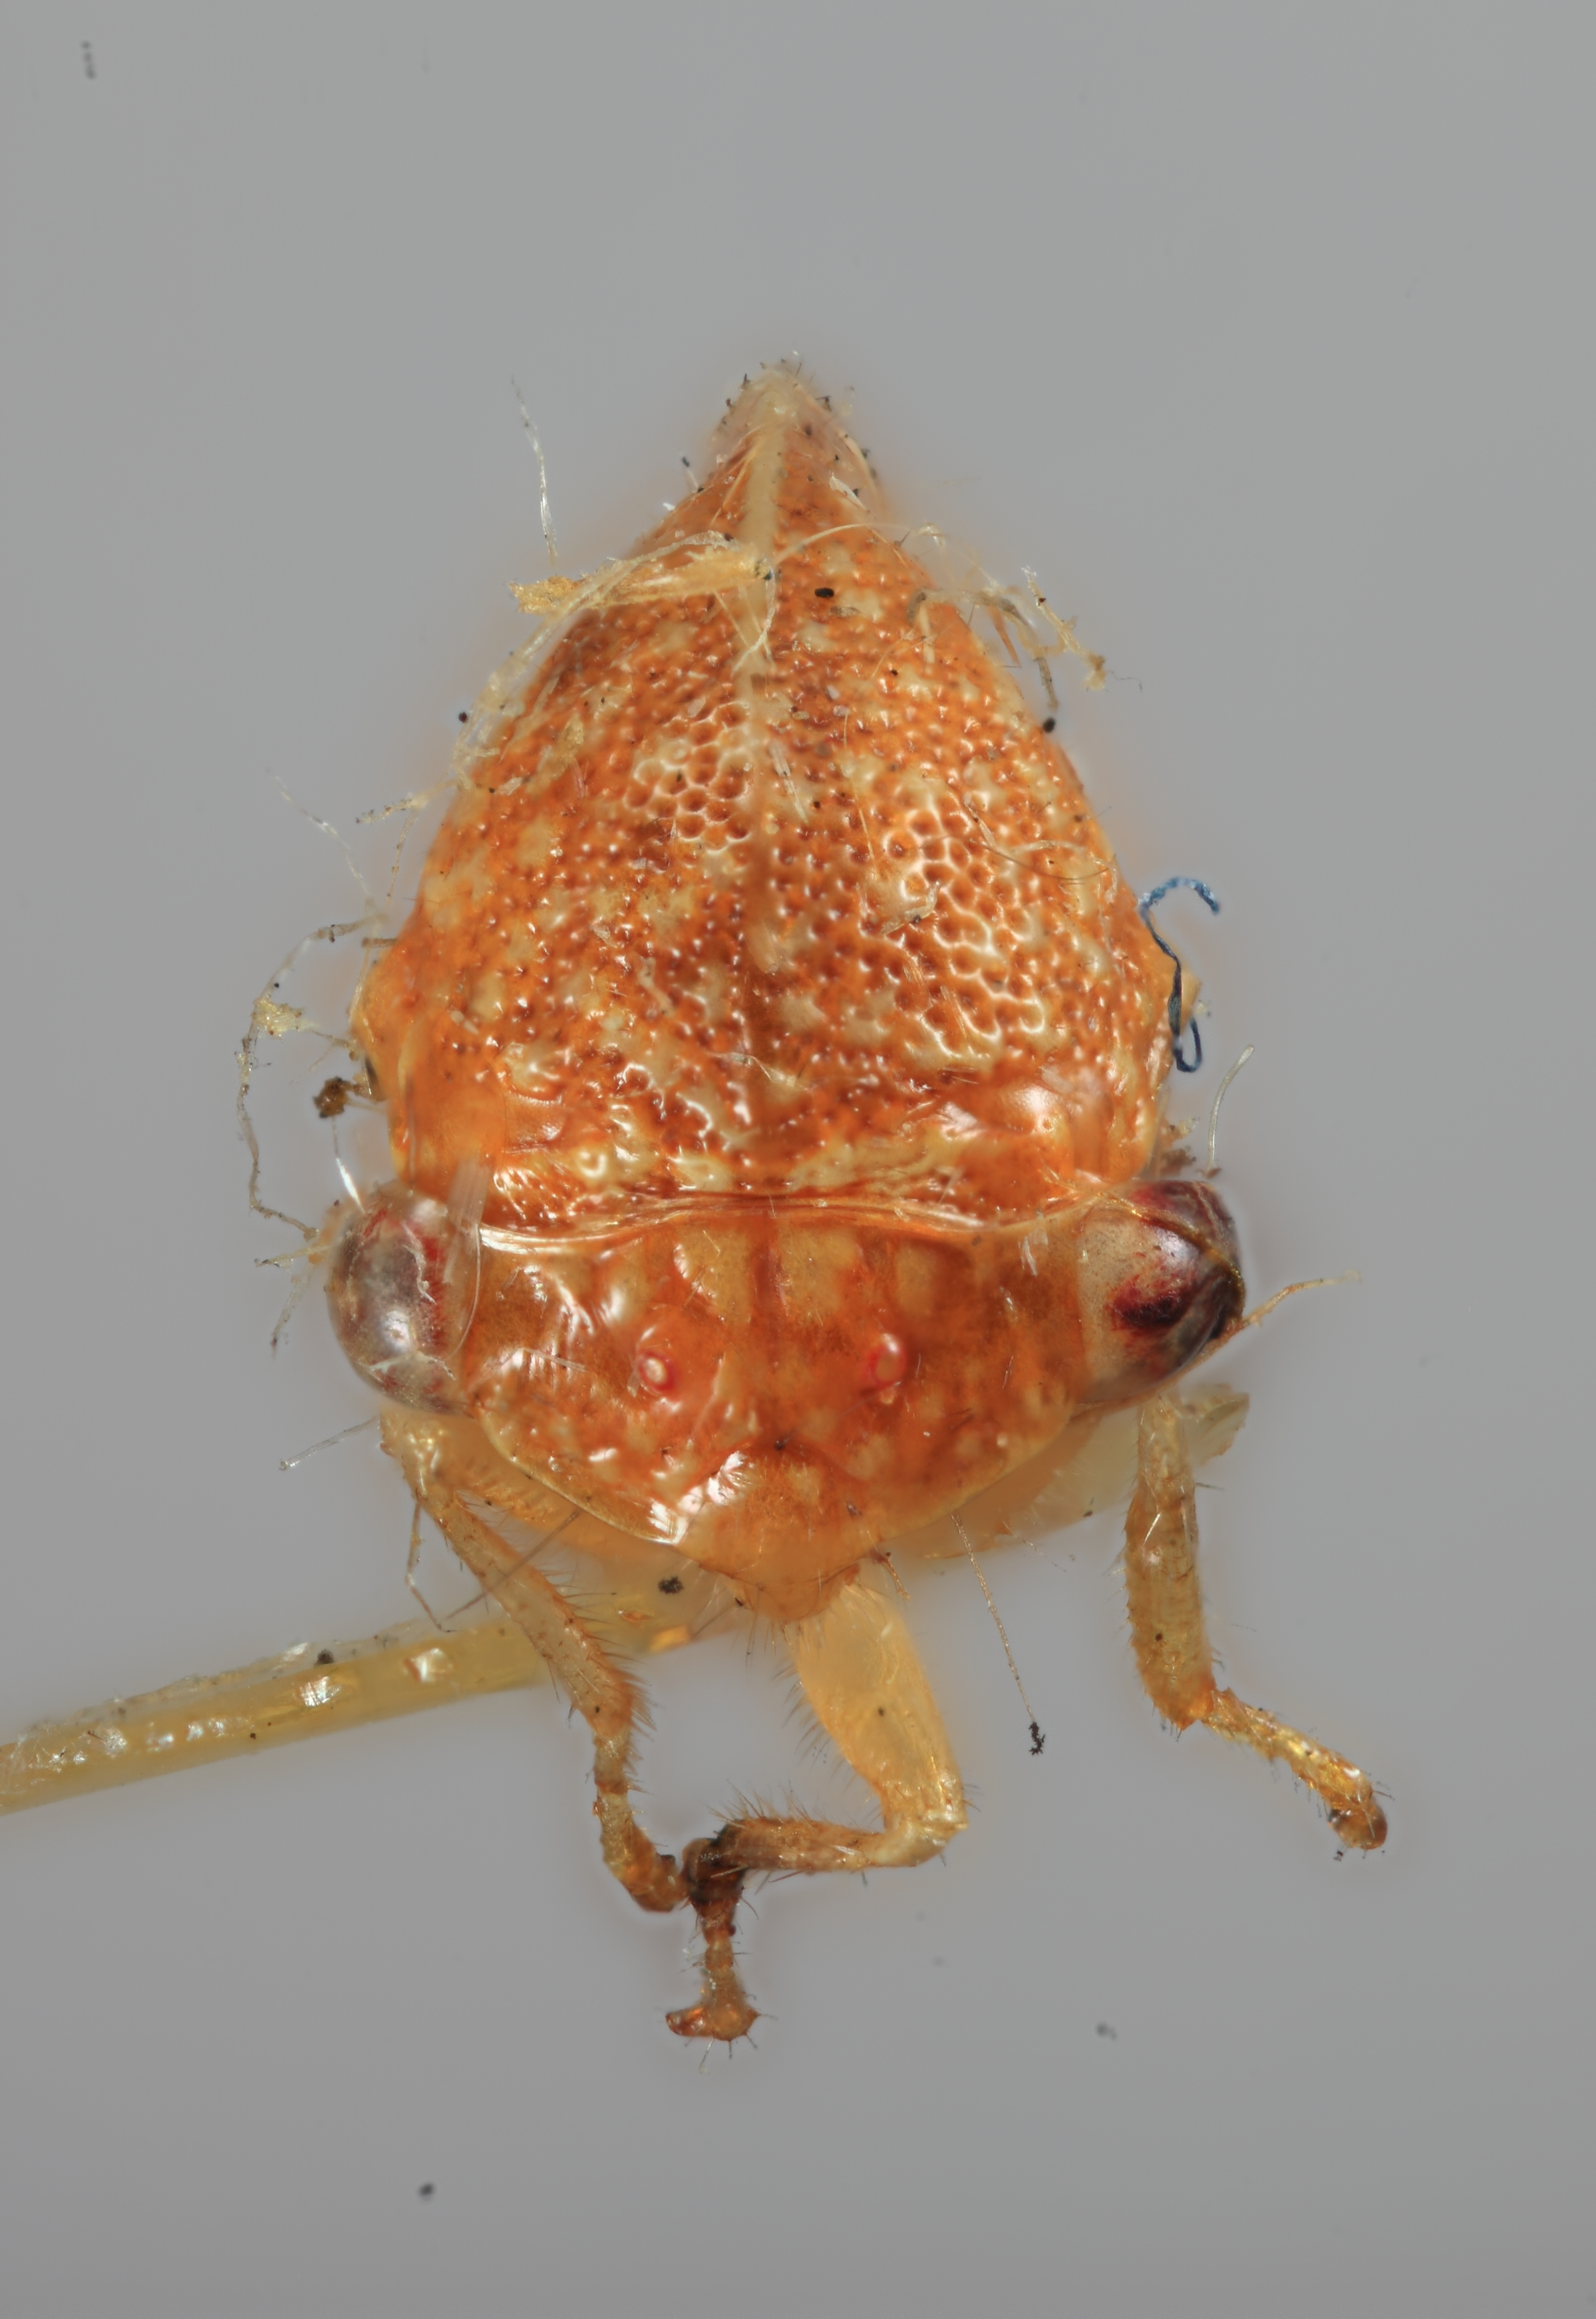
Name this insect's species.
Stictocephala minuta
